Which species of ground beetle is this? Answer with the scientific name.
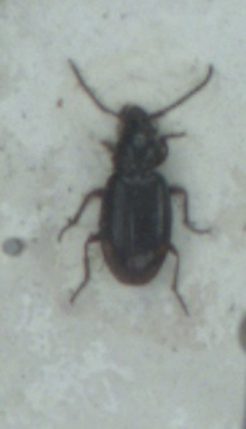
Bembidion doris
